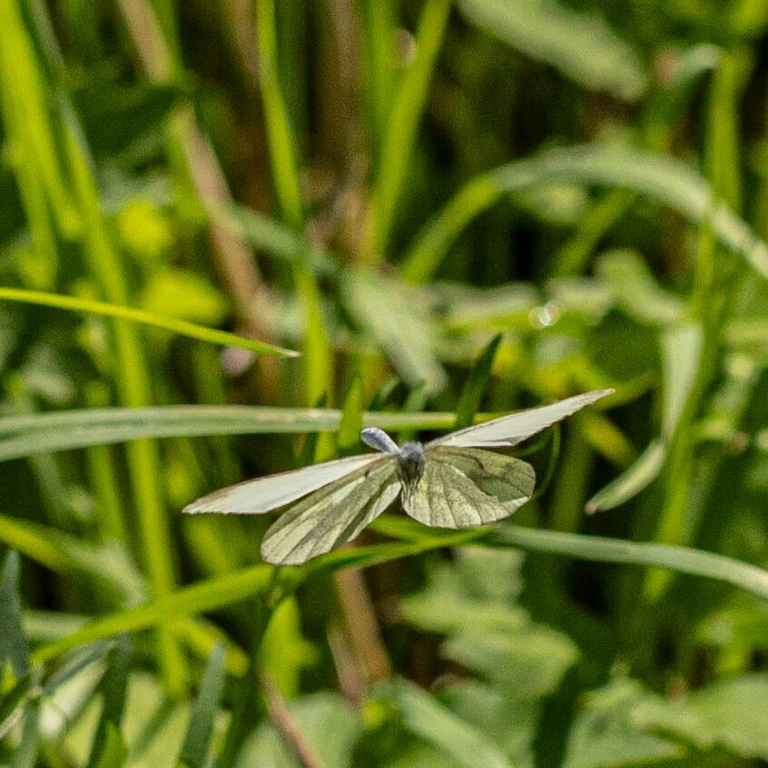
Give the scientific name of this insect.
Leptidea sinapis/juvernica
